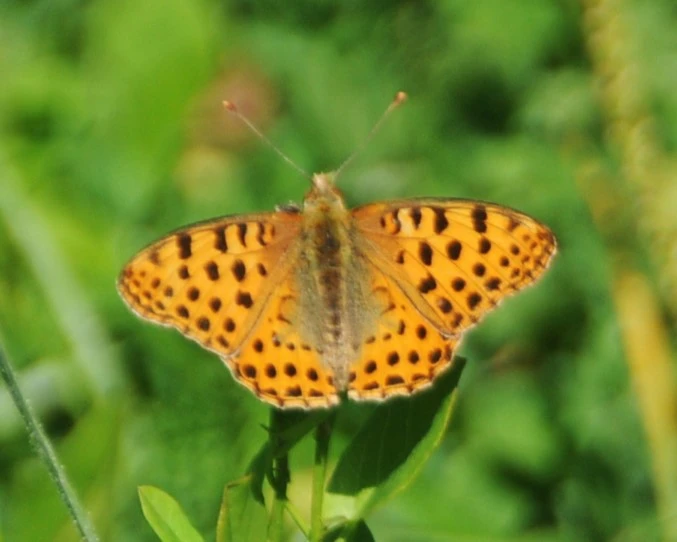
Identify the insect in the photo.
Issoria lathonia
